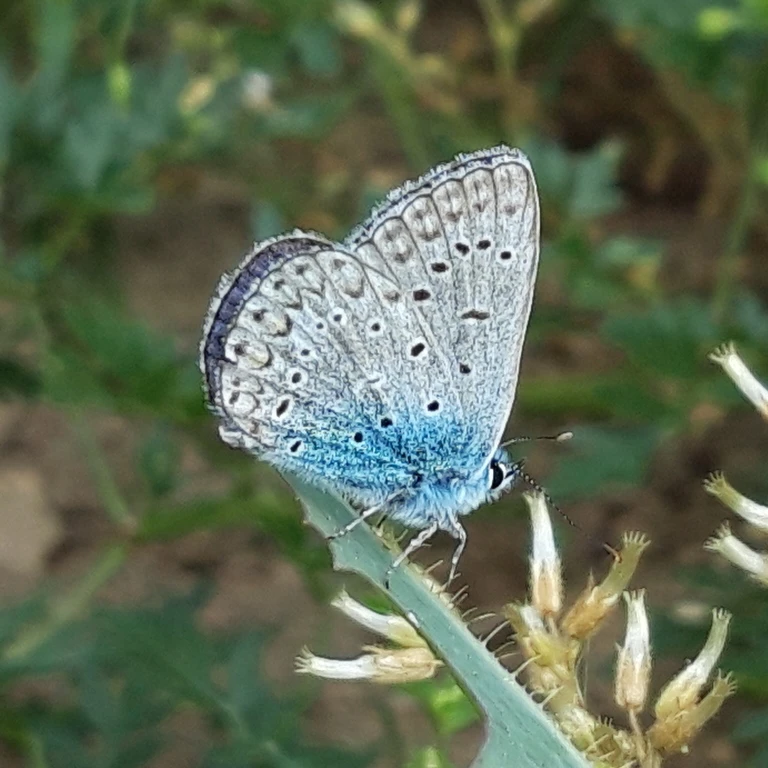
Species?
Polyommatus icarus
